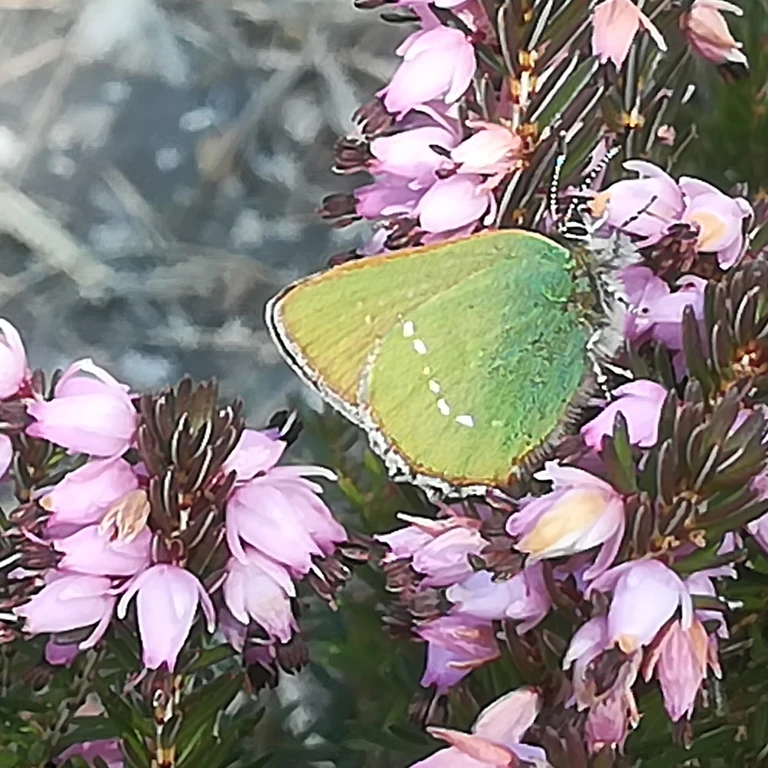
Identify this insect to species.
Callophrys rubi
